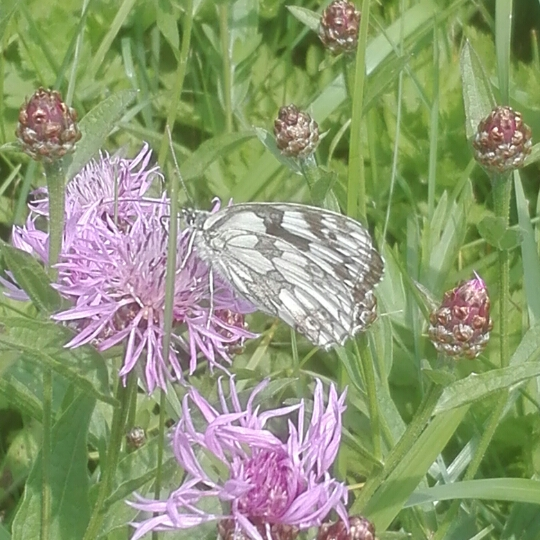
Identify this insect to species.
Melanargia galathea
